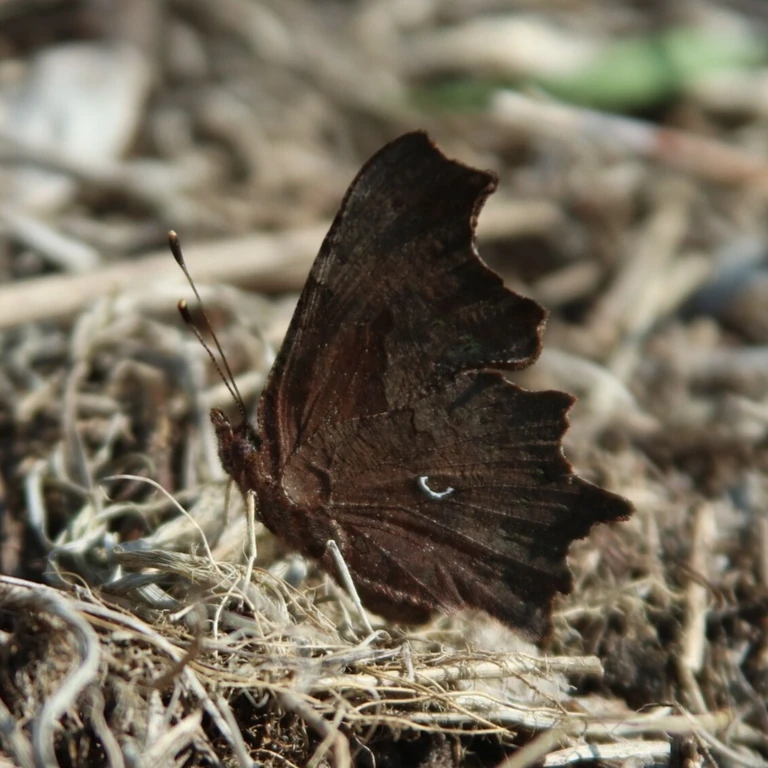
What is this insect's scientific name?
Polygonia c-album
